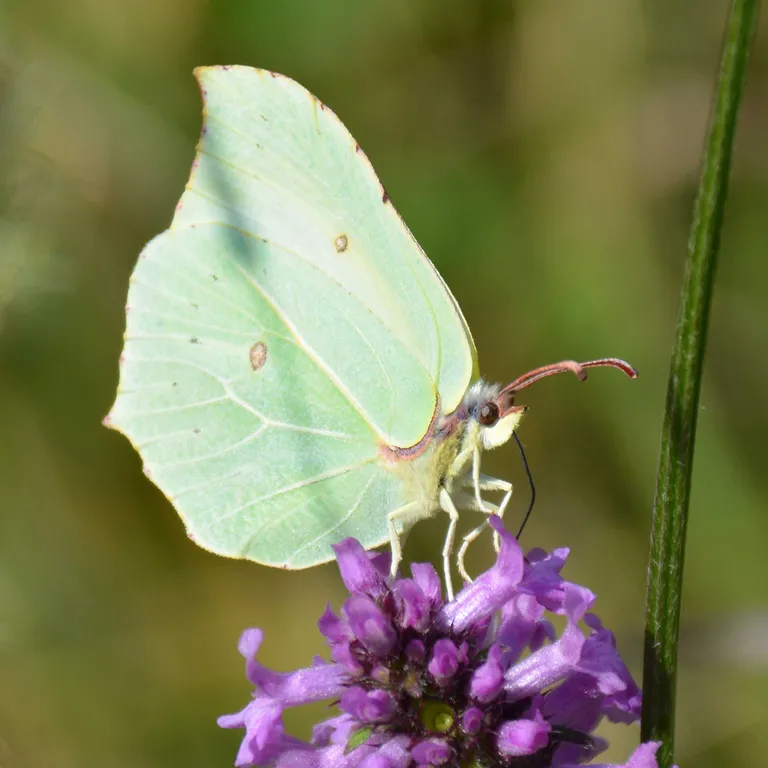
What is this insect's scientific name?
Gonepteryx rhamni
